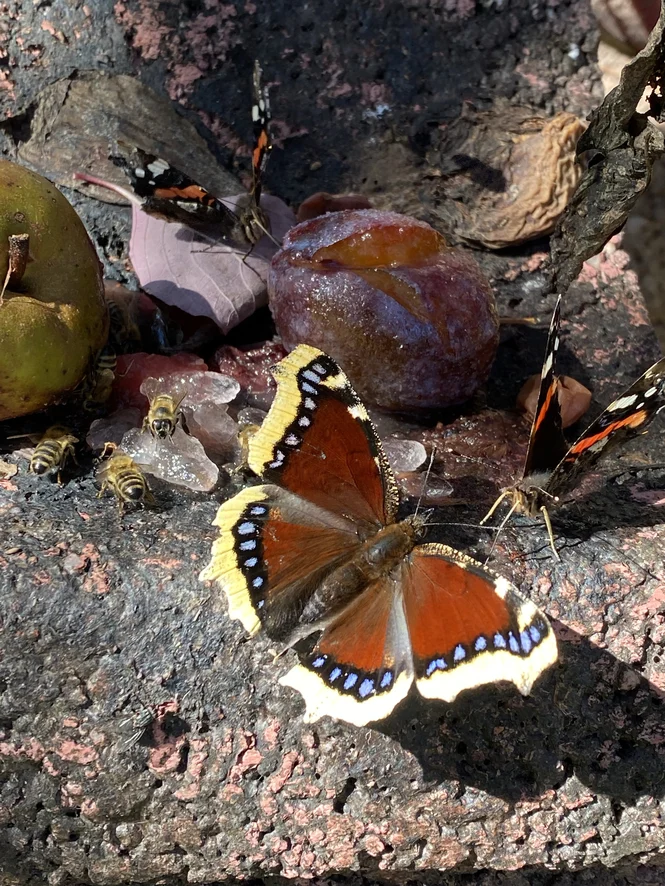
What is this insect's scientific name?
Nymphalis antiopa
